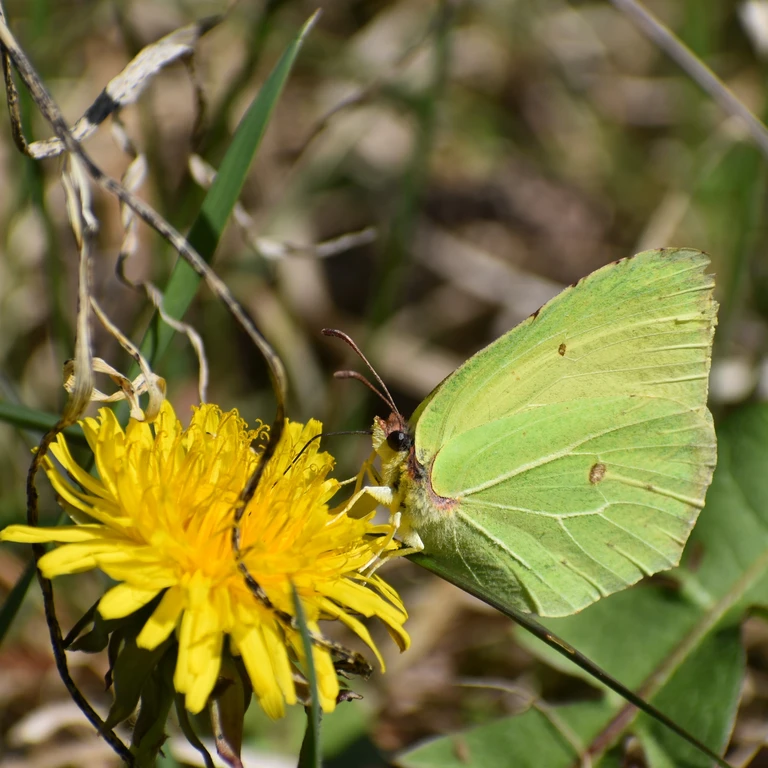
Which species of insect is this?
Gonepteryx rhamni
